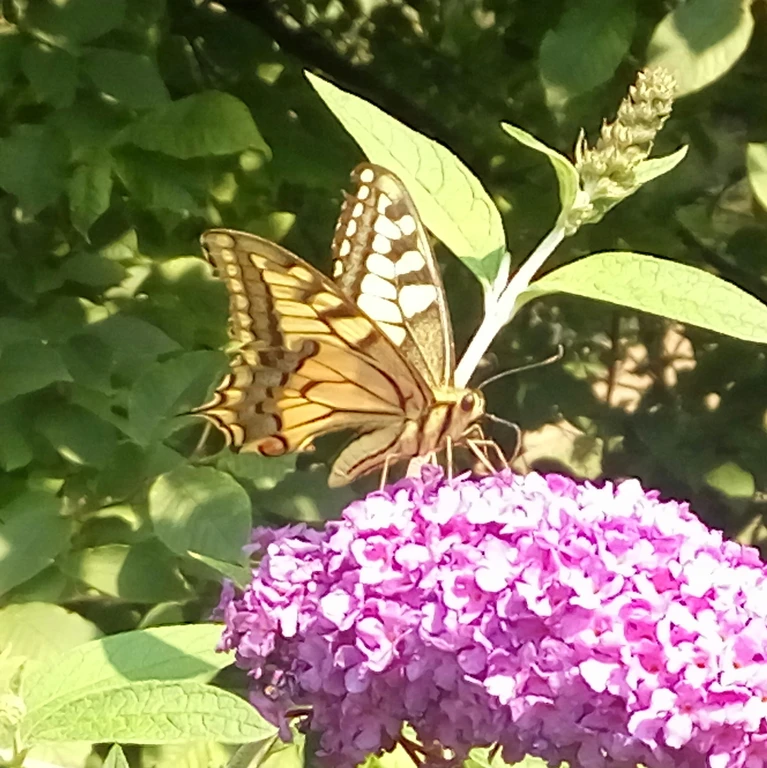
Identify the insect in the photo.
Papilio machaon
